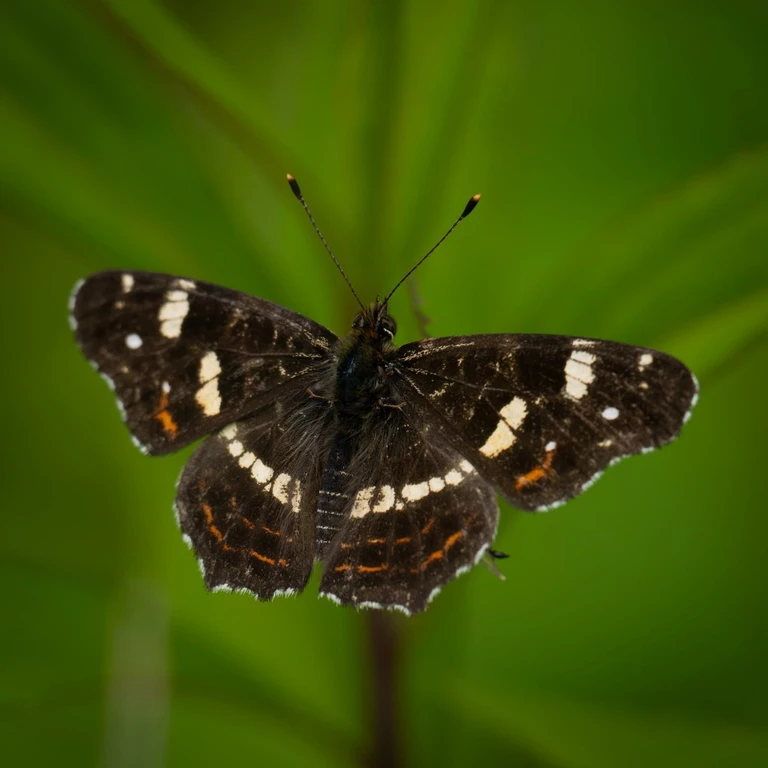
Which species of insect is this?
Araschnia levana
